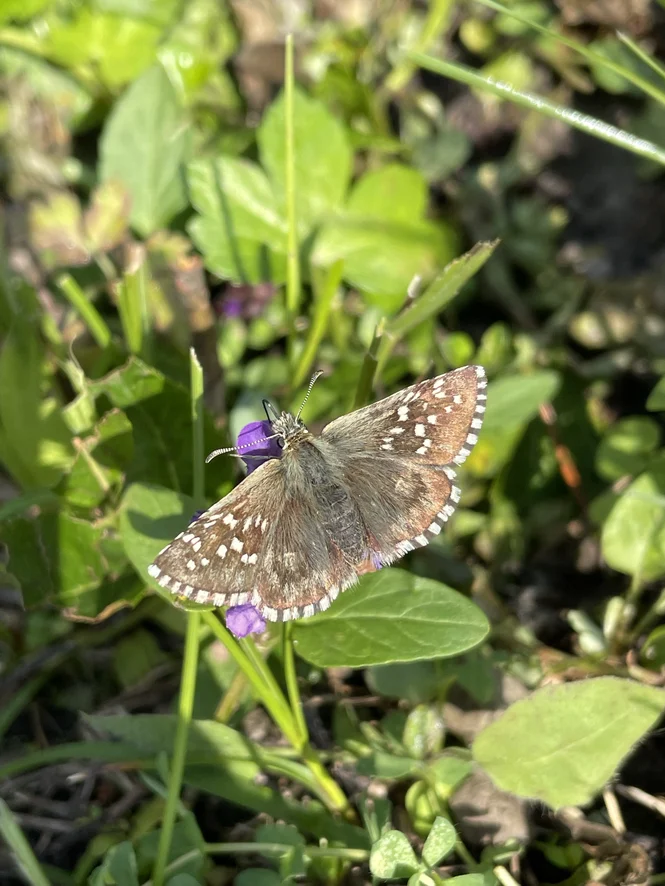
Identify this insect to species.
Pyrgus andromedae
